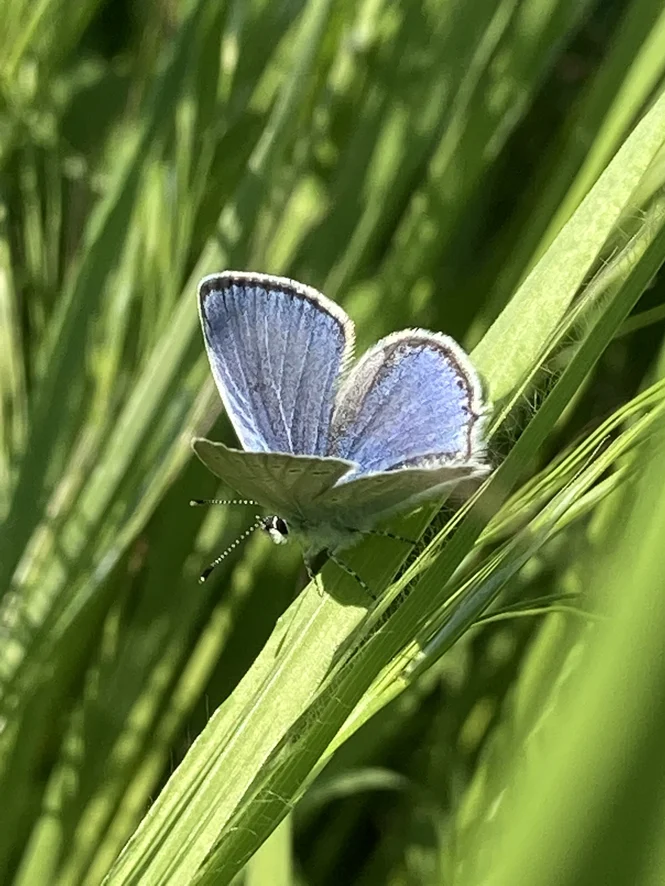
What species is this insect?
Cupido decolorata (also Elkalyce decolorata)
